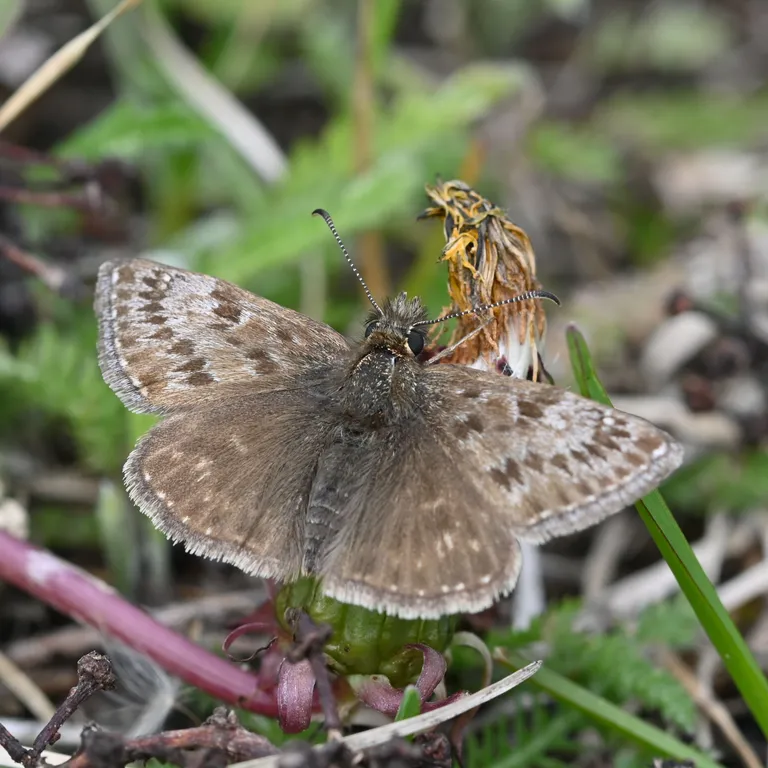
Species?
Erynnis tages
